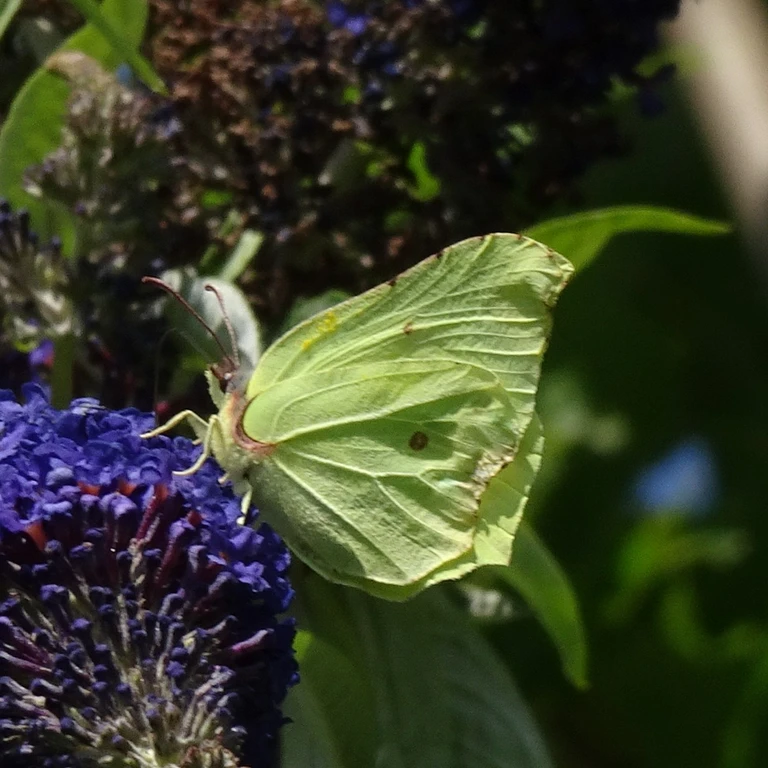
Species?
Gonepteryx rhamni
